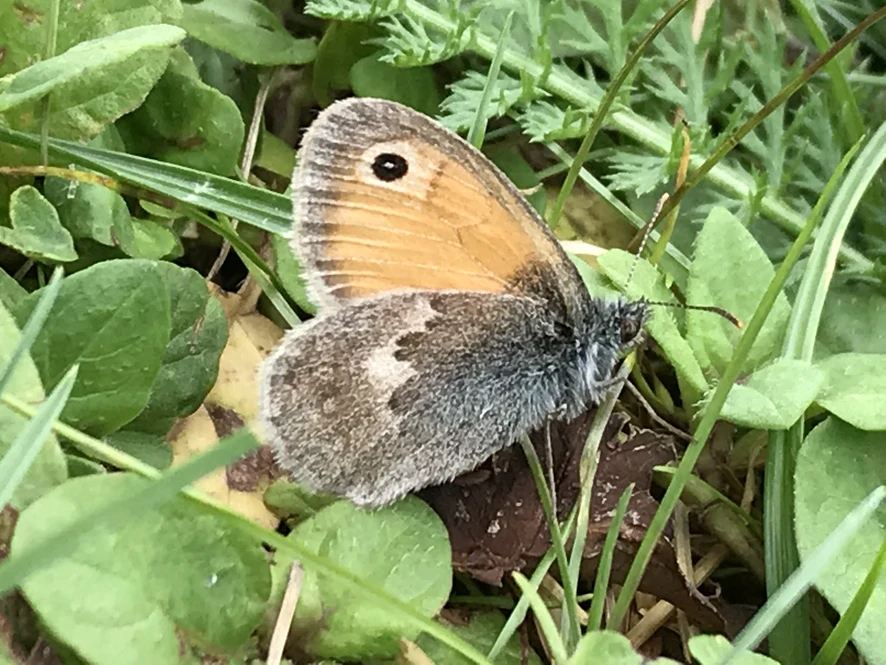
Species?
Coenonympha pamphilus
